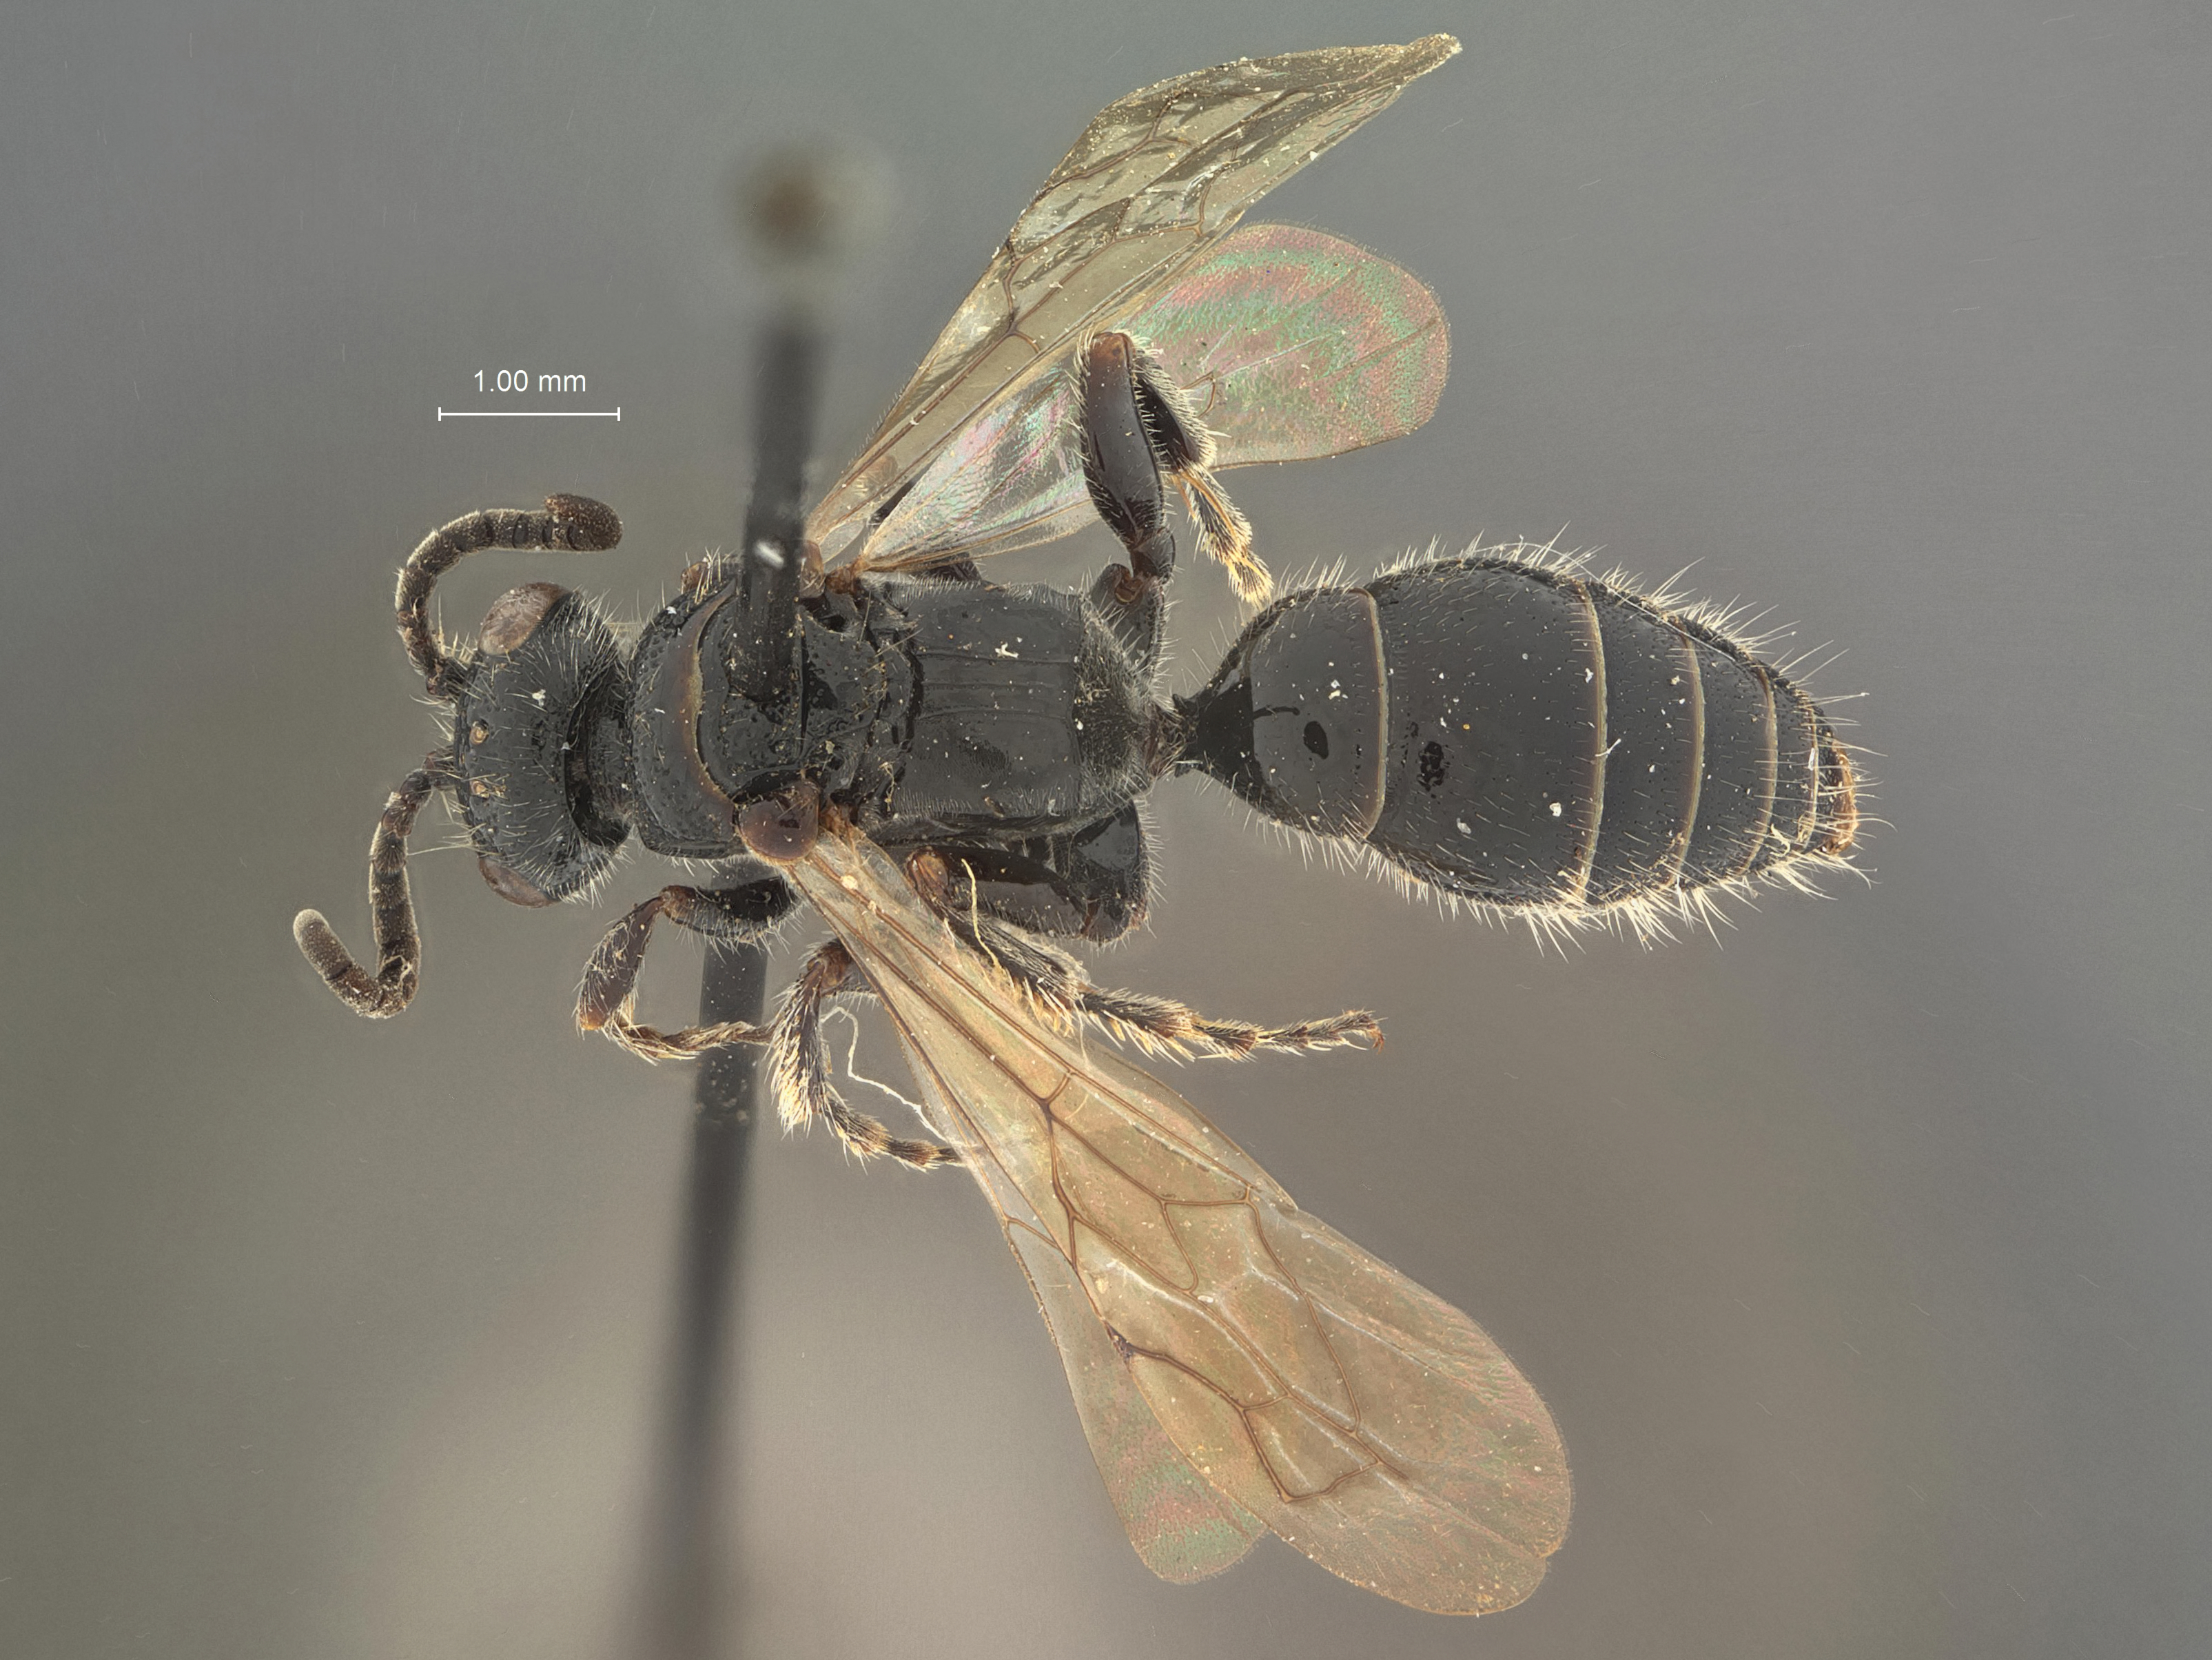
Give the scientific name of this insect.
Tiphia brevistigma
